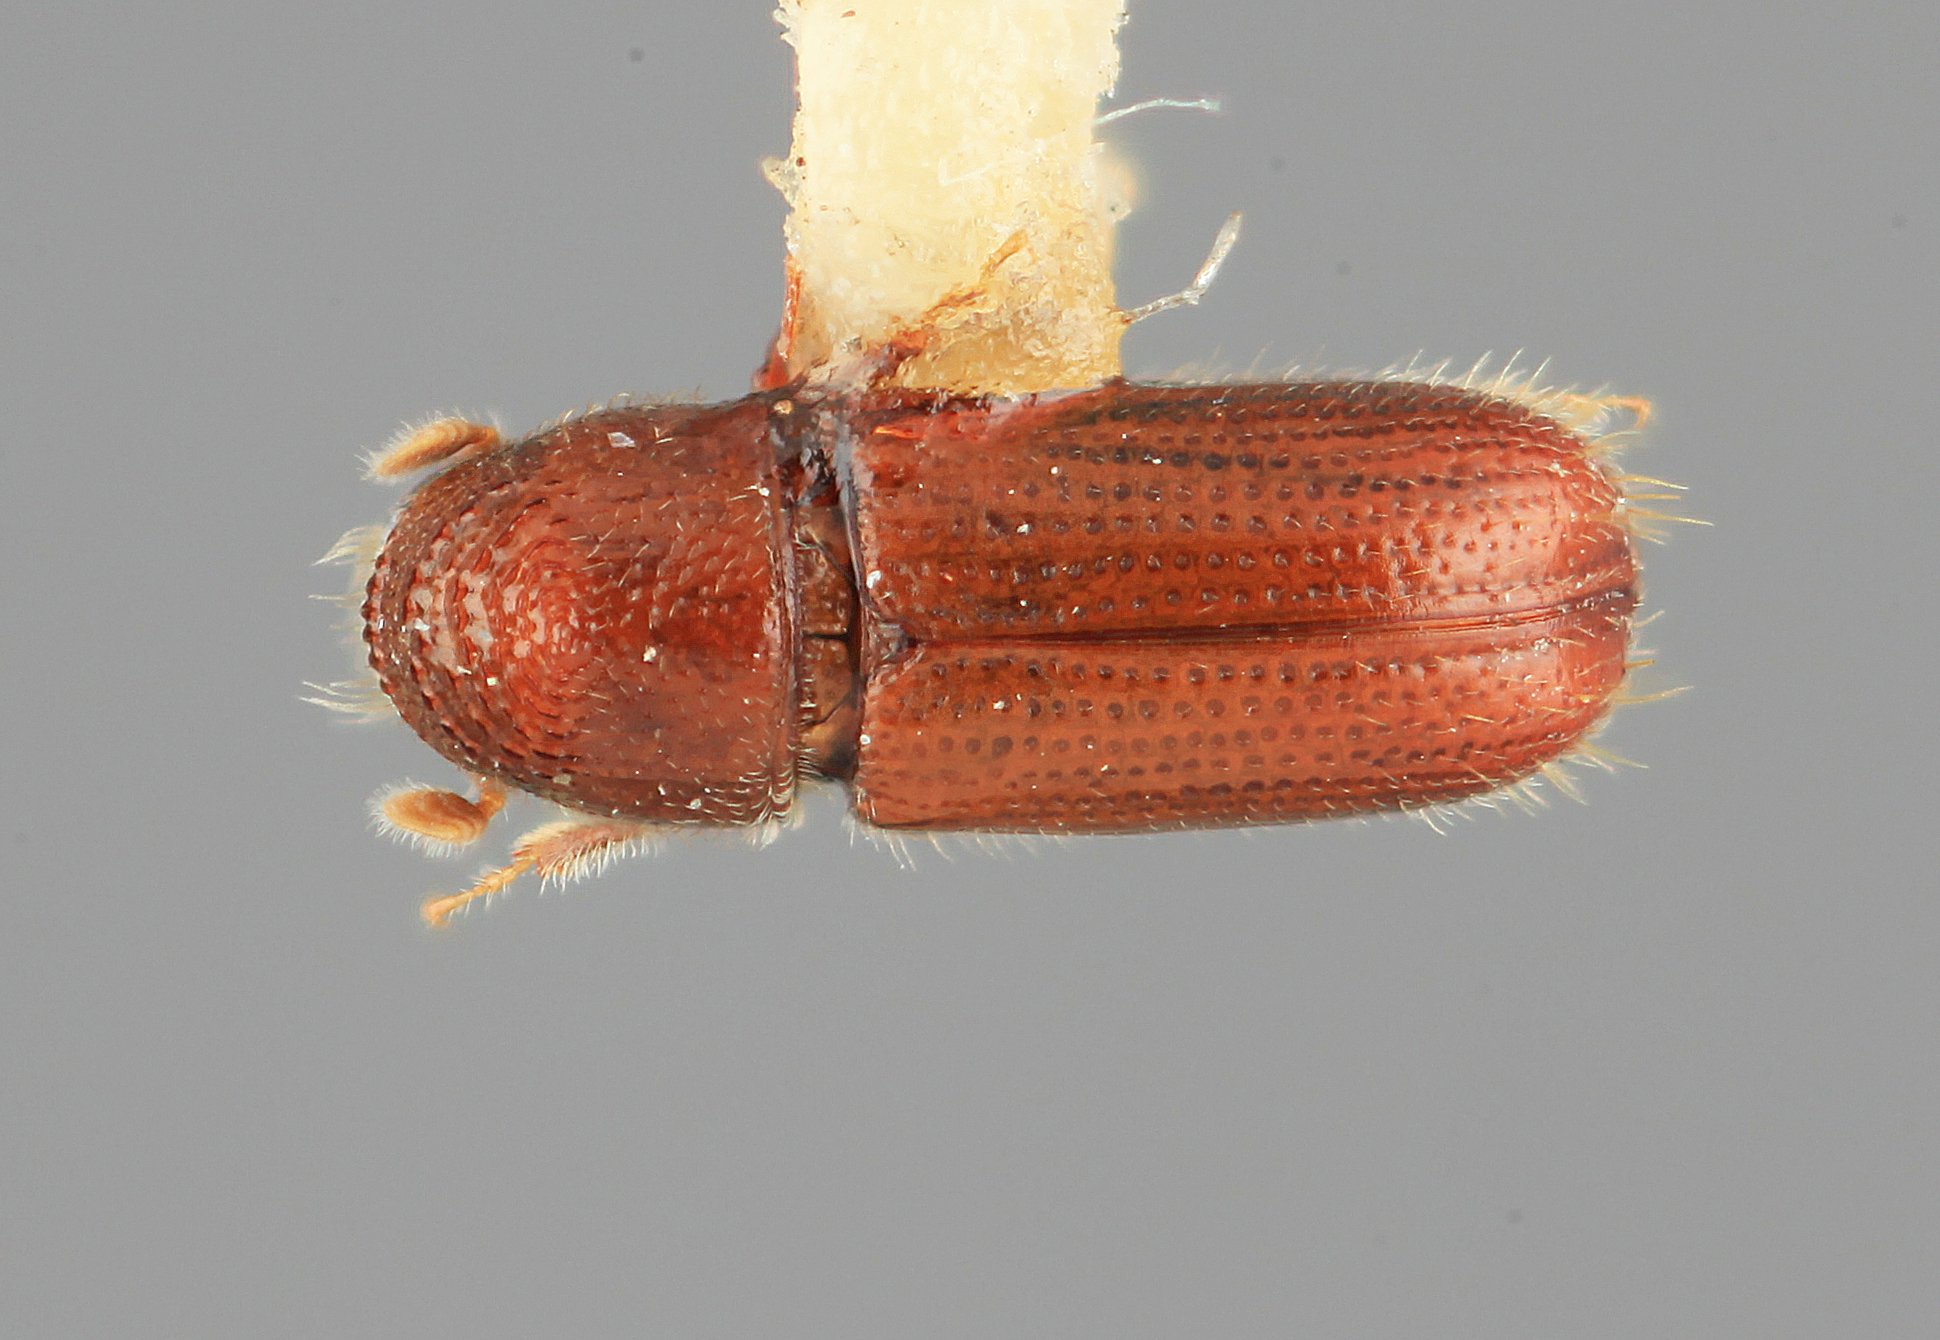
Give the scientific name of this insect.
Pityophthorus impexus
